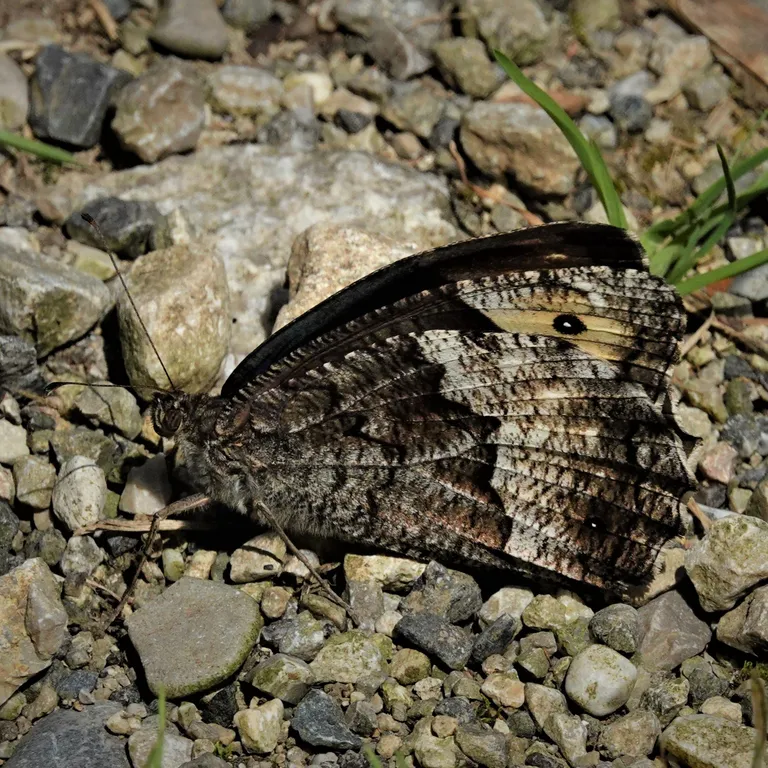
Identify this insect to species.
Hipparchia fagi
